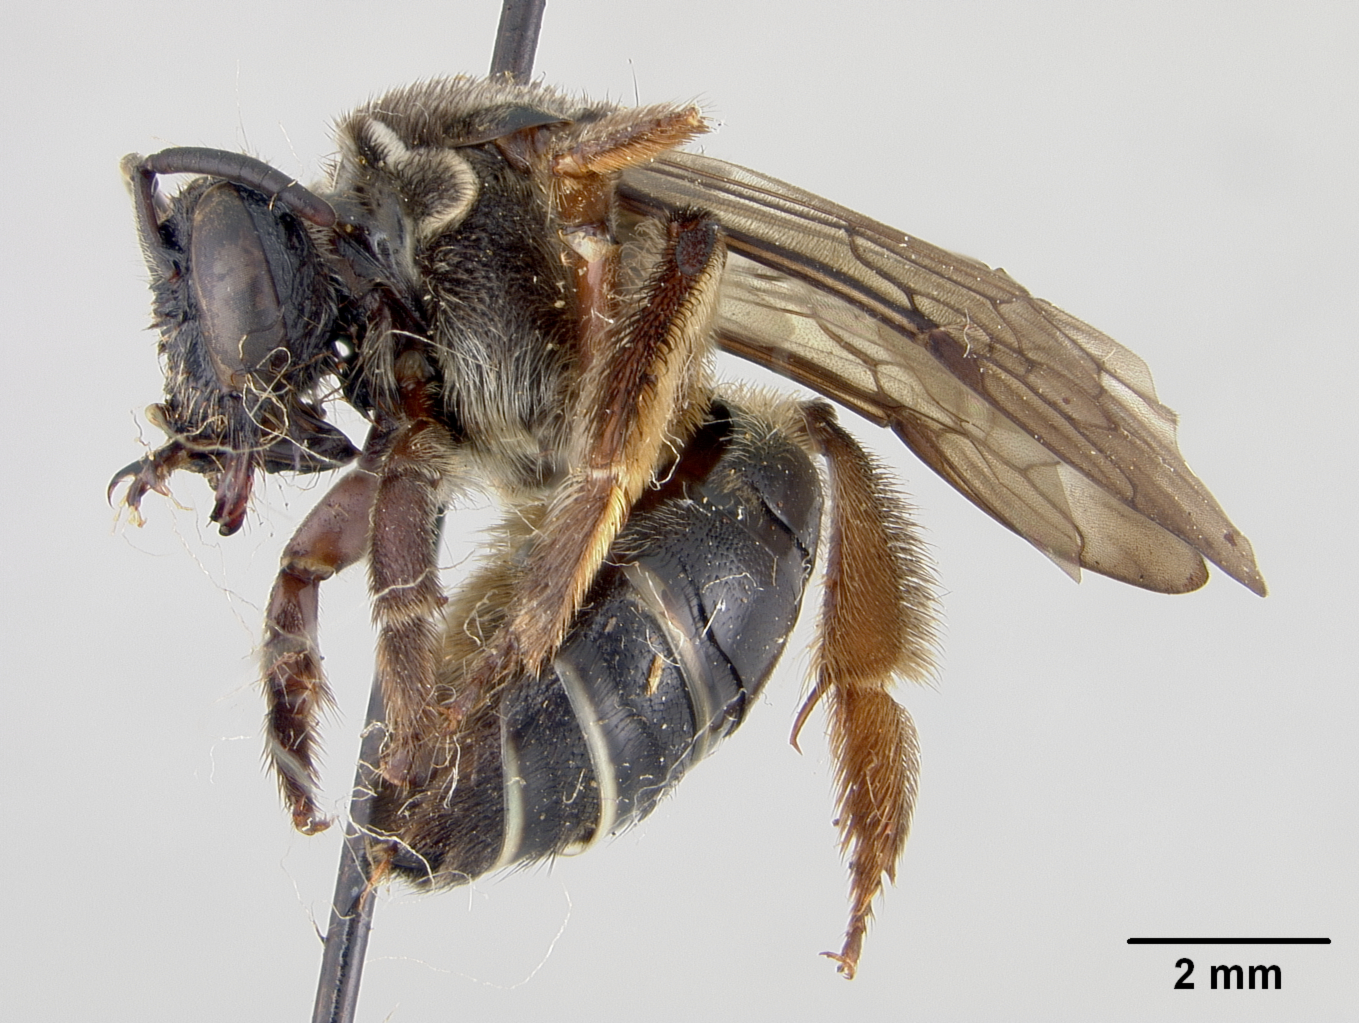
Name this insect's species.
Nomia mcgregori
